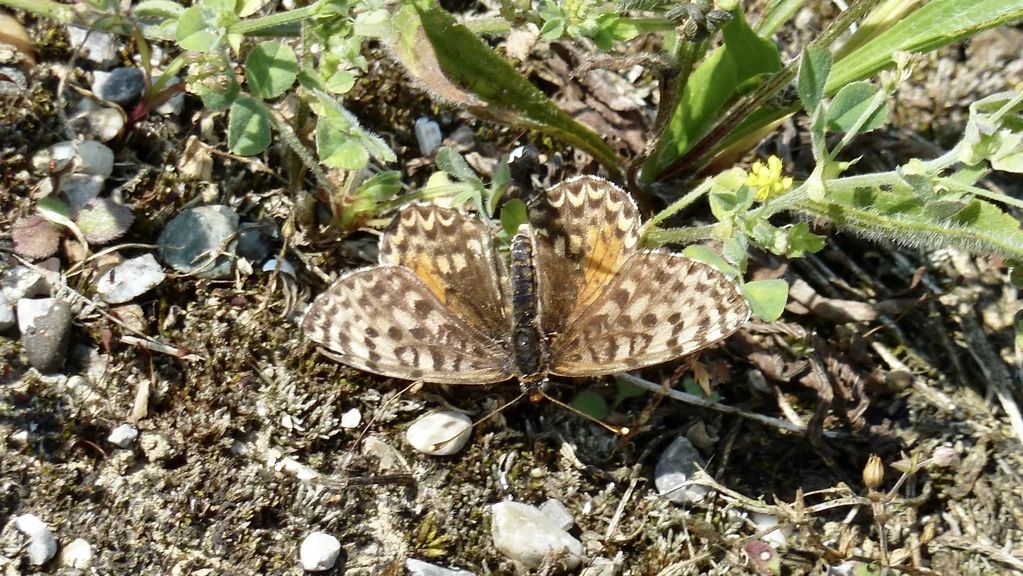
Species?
Melitaea didyma
